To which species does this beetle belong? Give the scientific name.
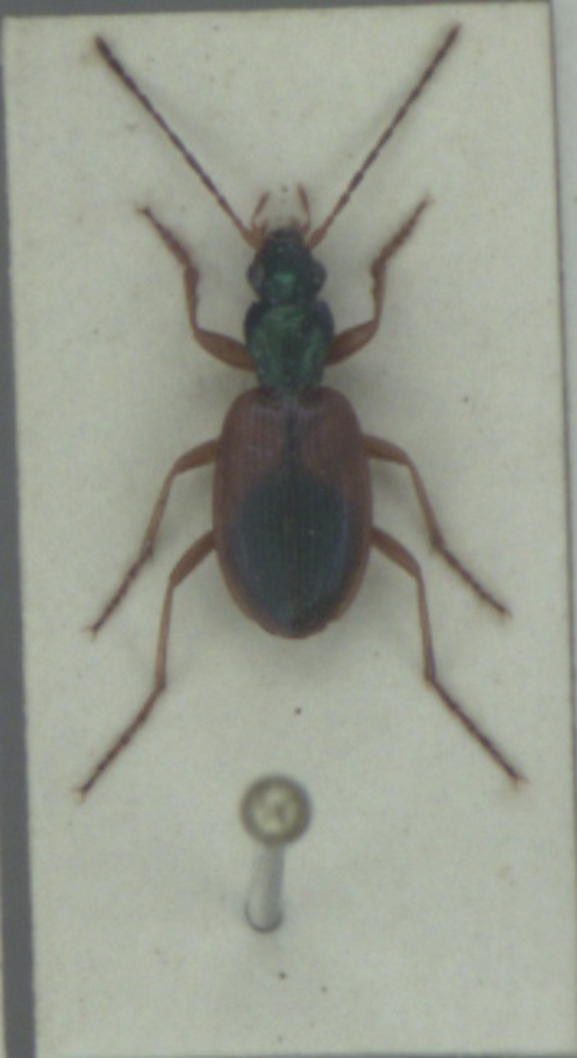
Anchomenus dorsalis
